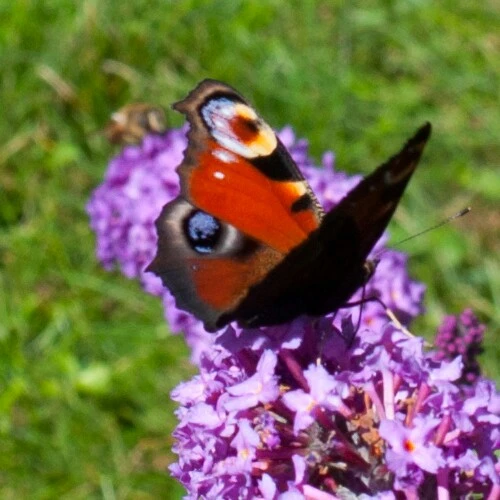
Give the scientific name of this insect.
Aglais io
